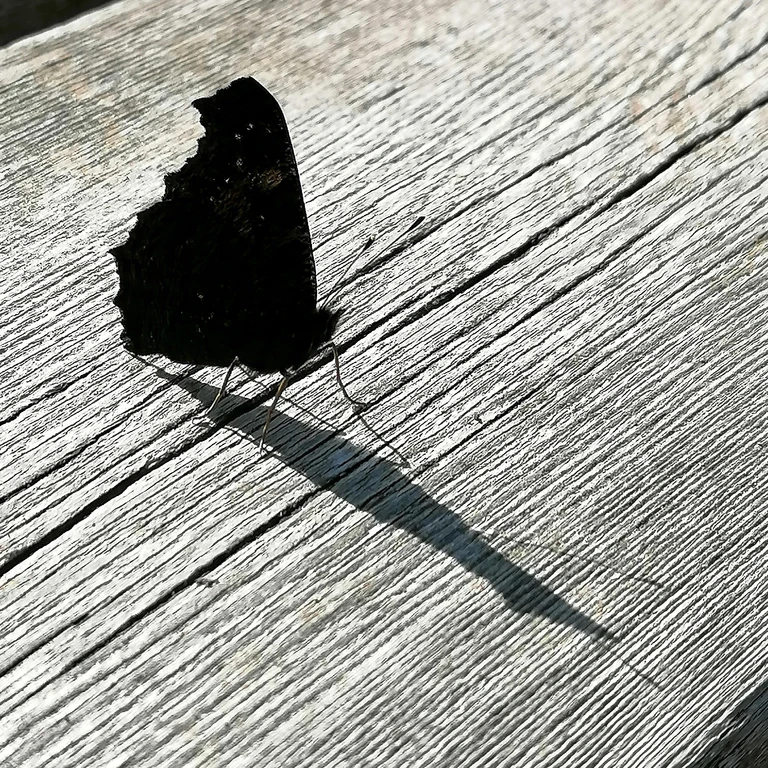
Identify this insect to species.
Aglais io
